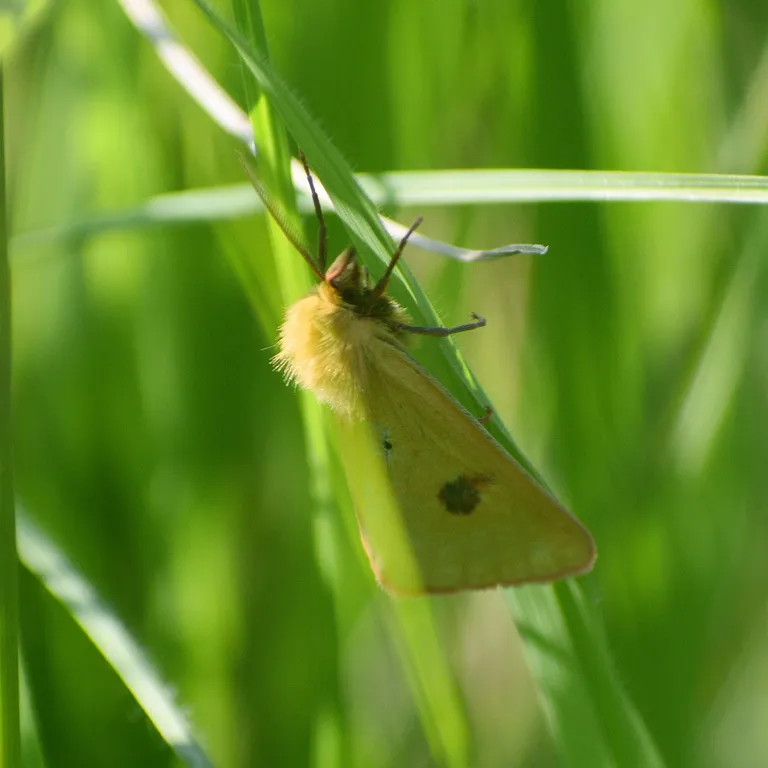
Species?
Diacrisia sannio
